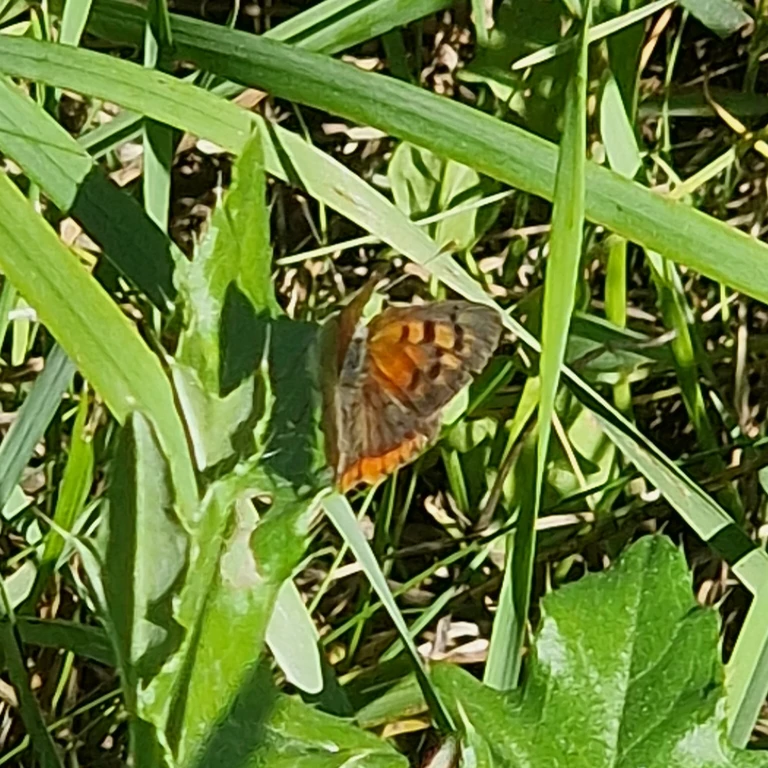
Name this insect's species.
Lycaena phlaeas
